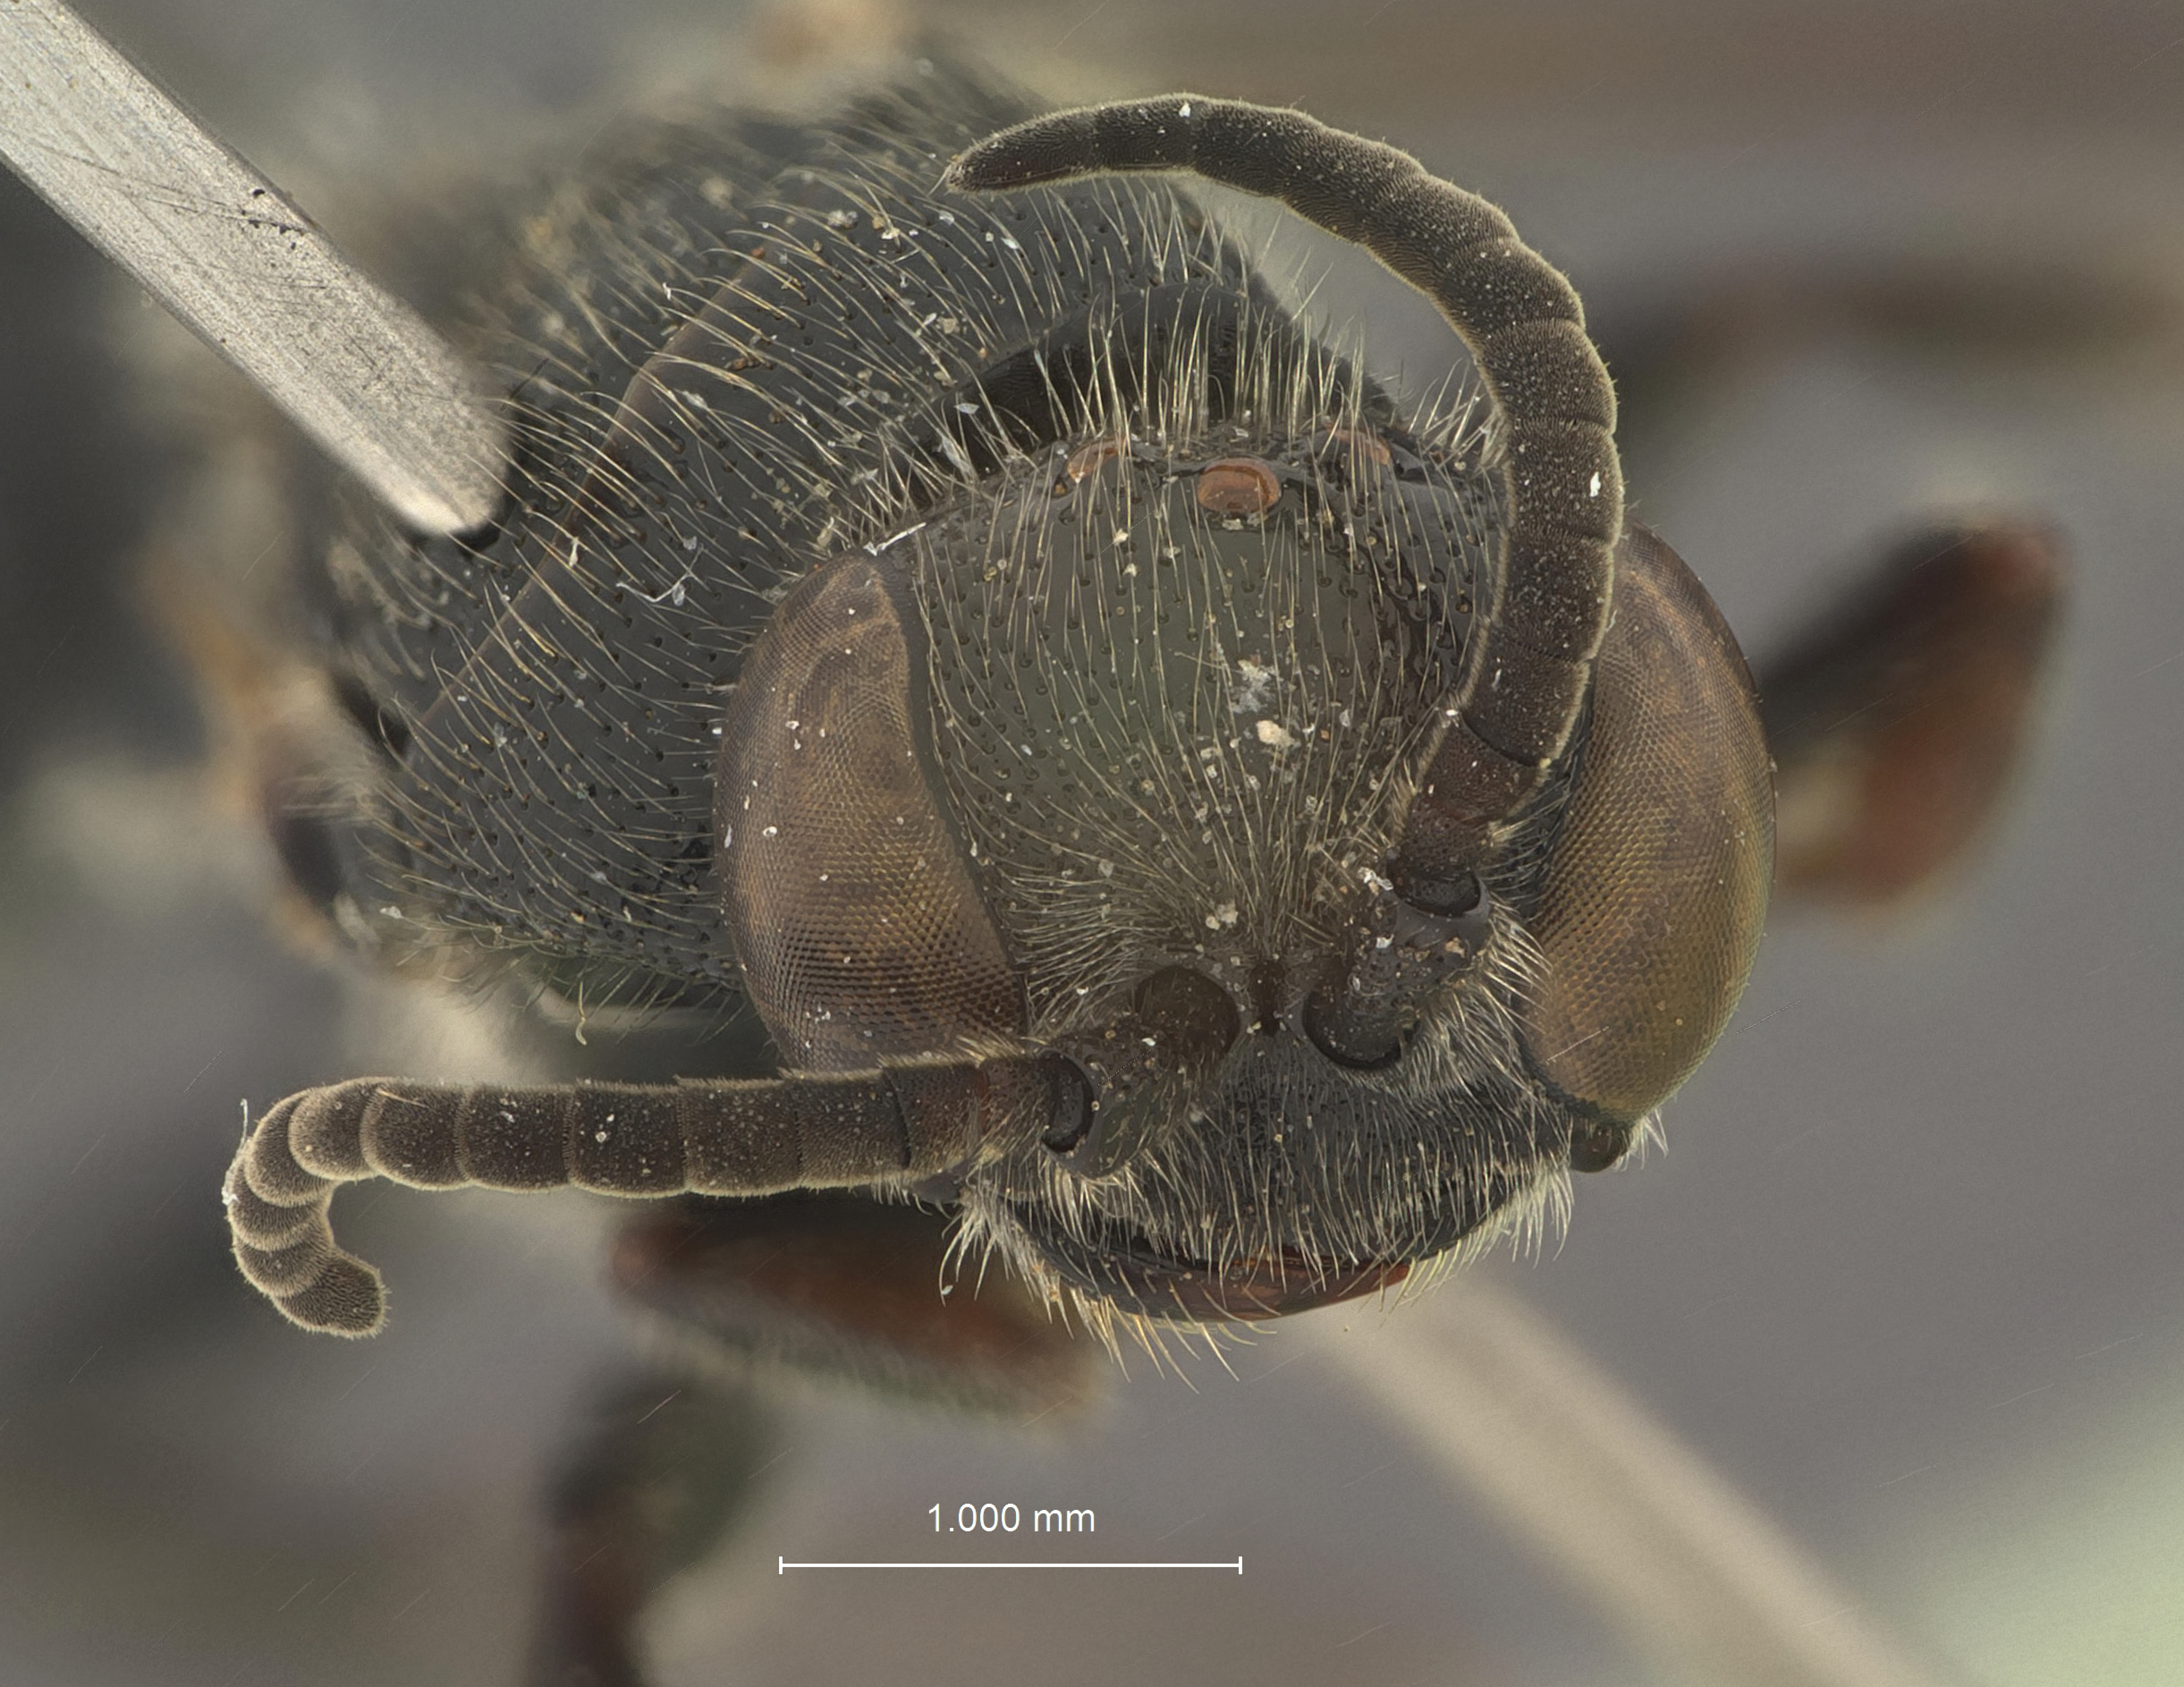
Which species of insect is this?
Tiphia chihpenchia
